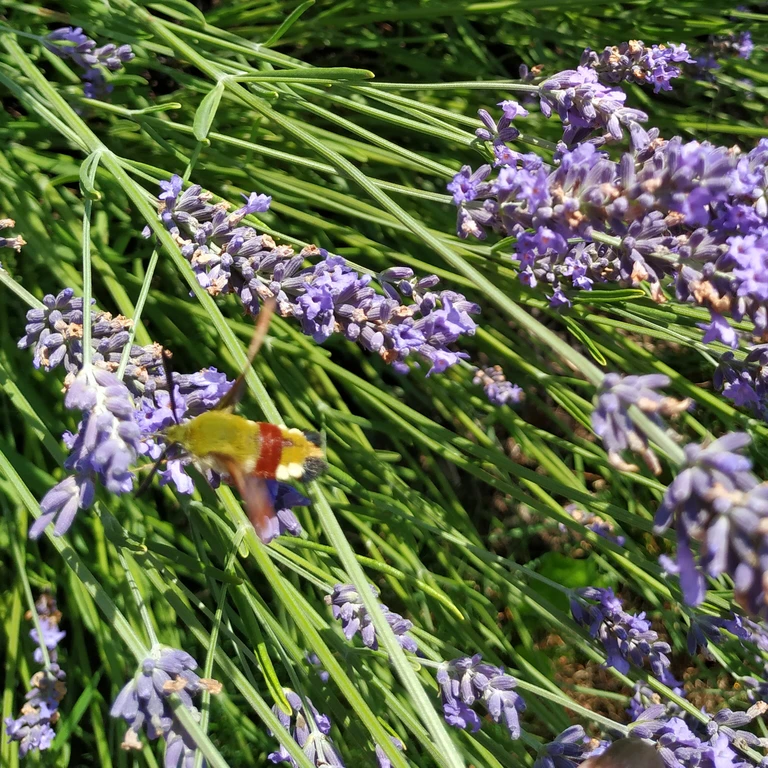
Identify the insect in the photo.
Hemaris fuciformis
